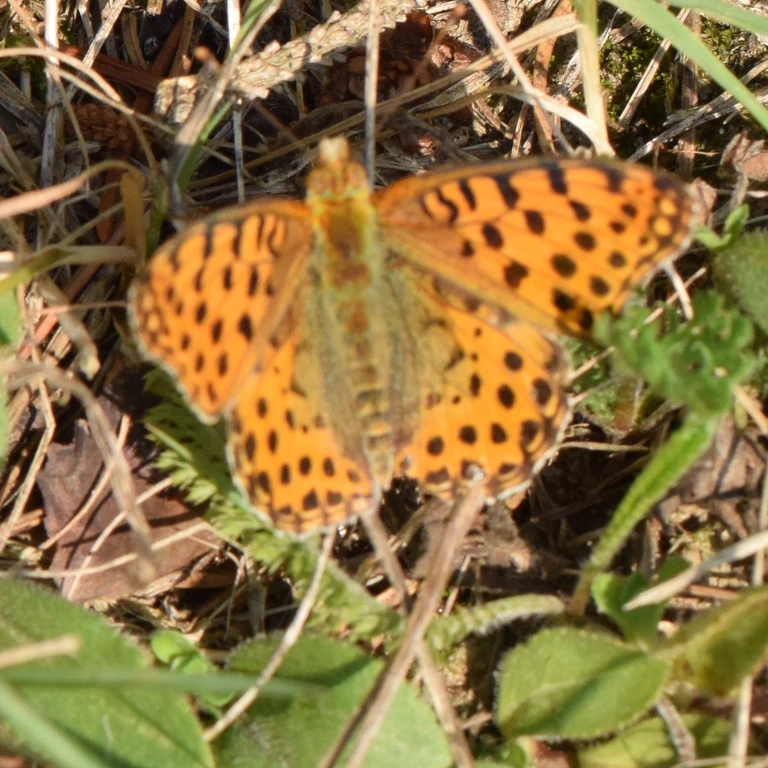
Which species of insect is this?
Issoria lathonia
